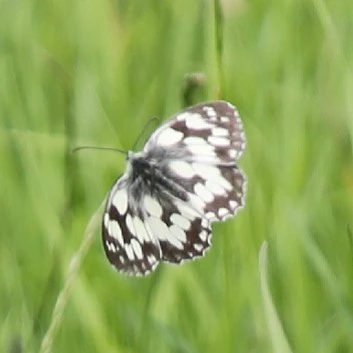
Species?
Melanargia galathea
